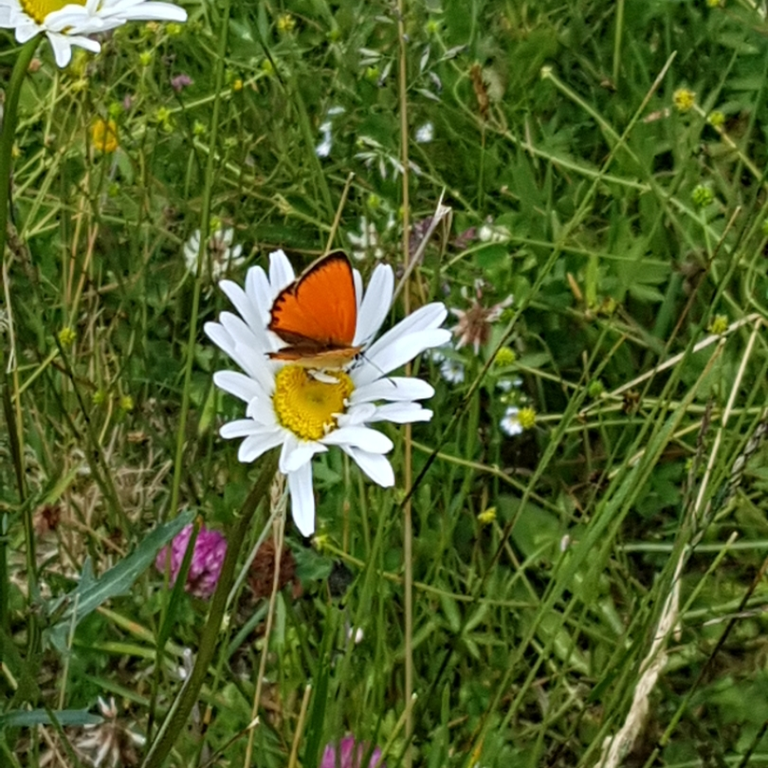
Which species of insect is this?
Lycaena virgaureae
